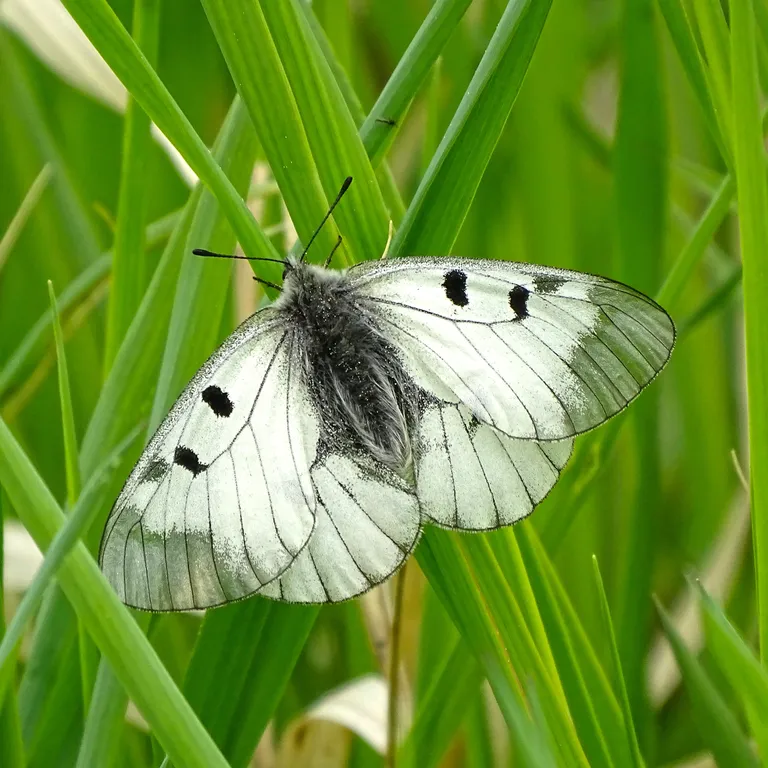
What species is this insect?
Parnassius mnemosyne
